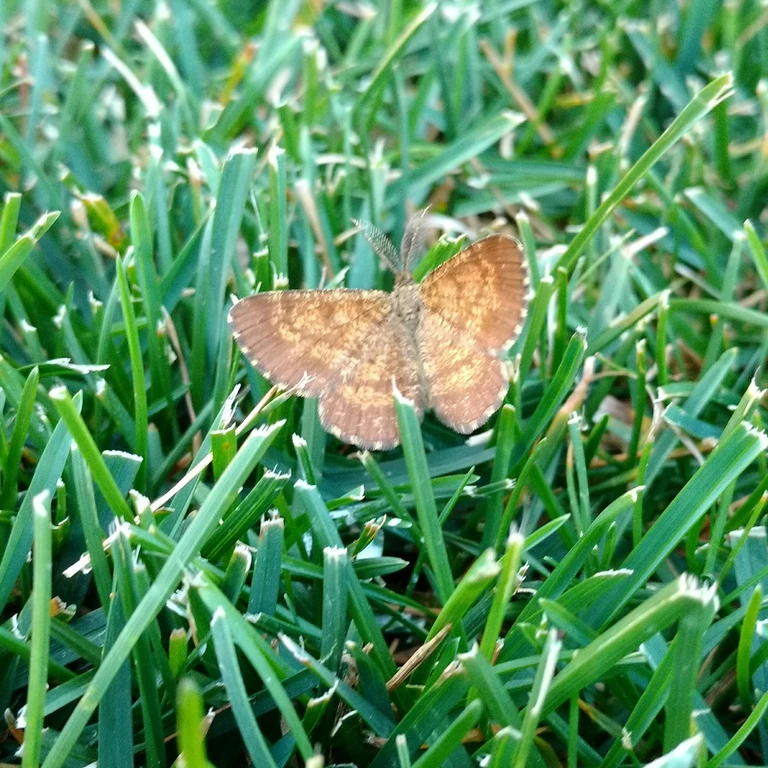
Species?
Ematurga atomaria
